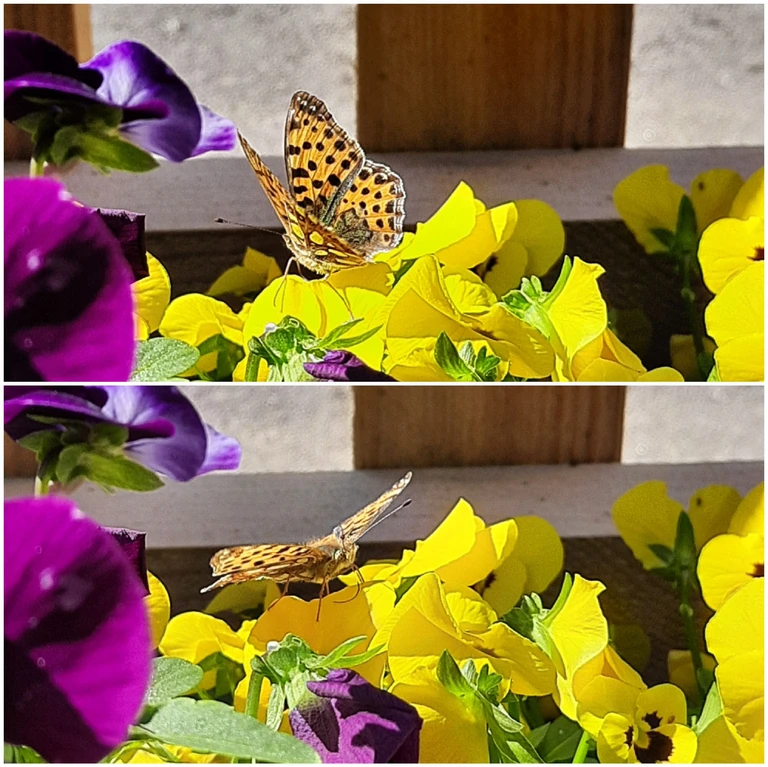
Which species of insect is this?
Issoria lathonia
